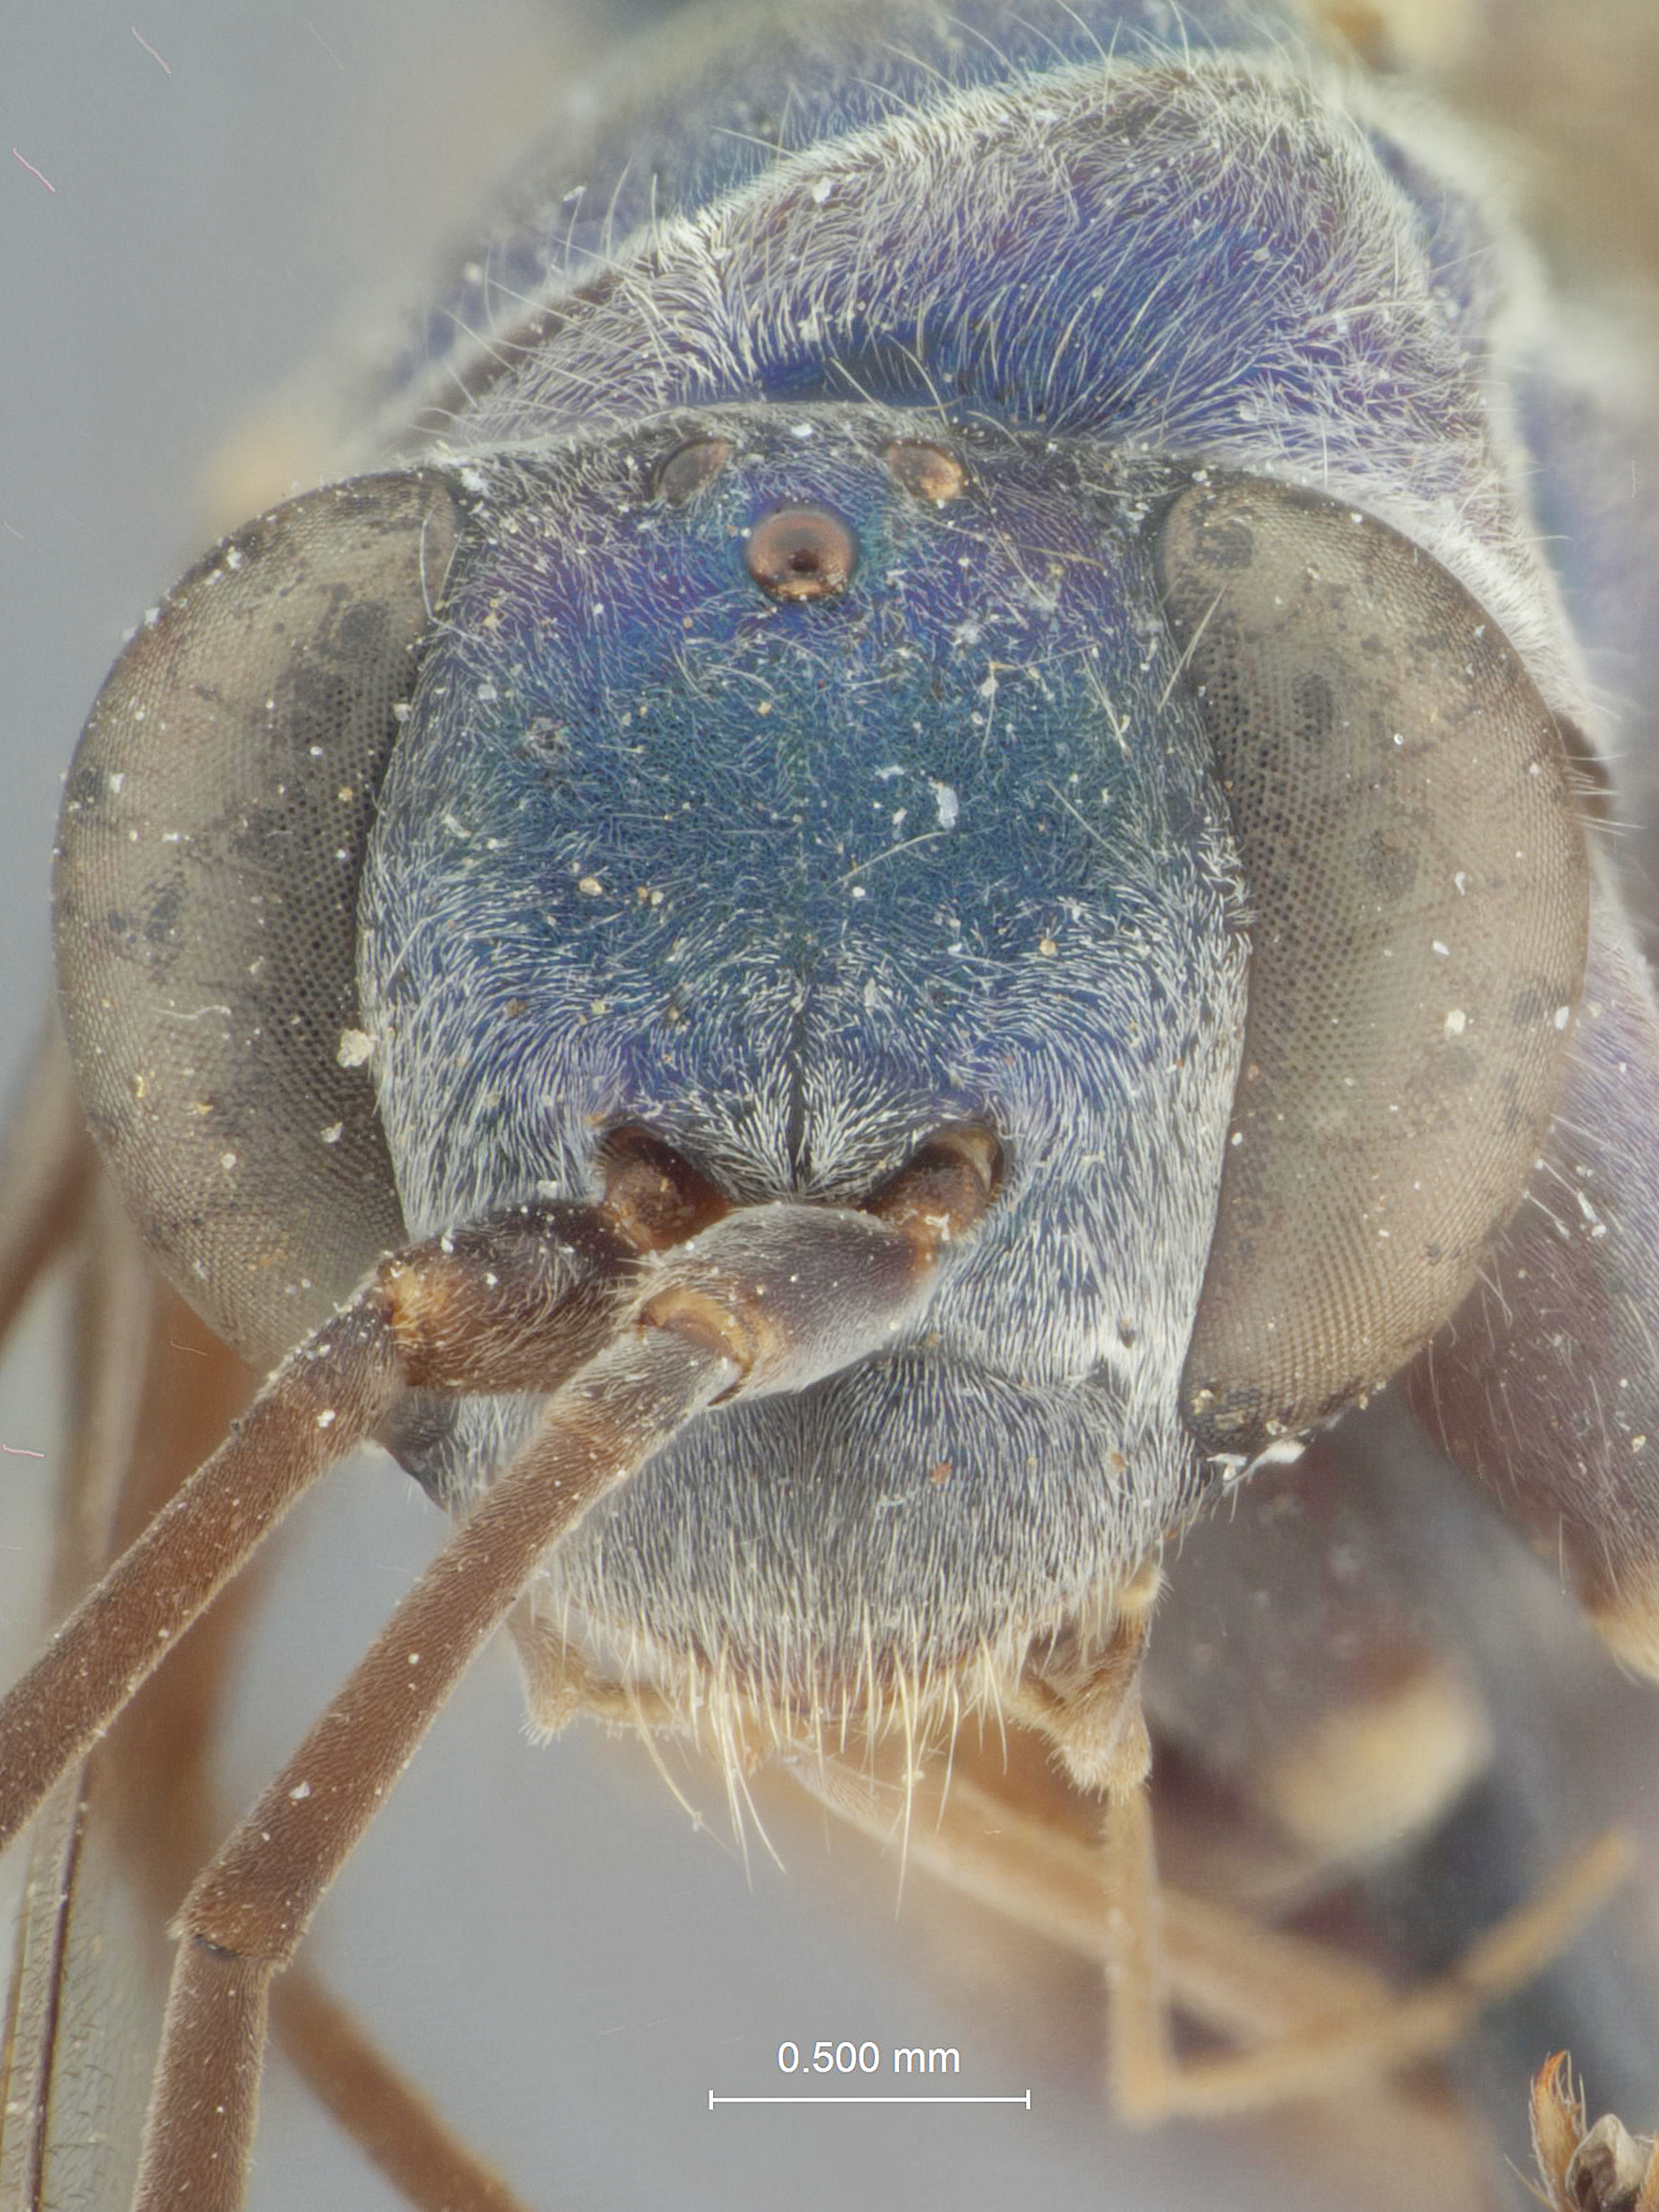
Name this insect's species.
Auplopus puniceus
